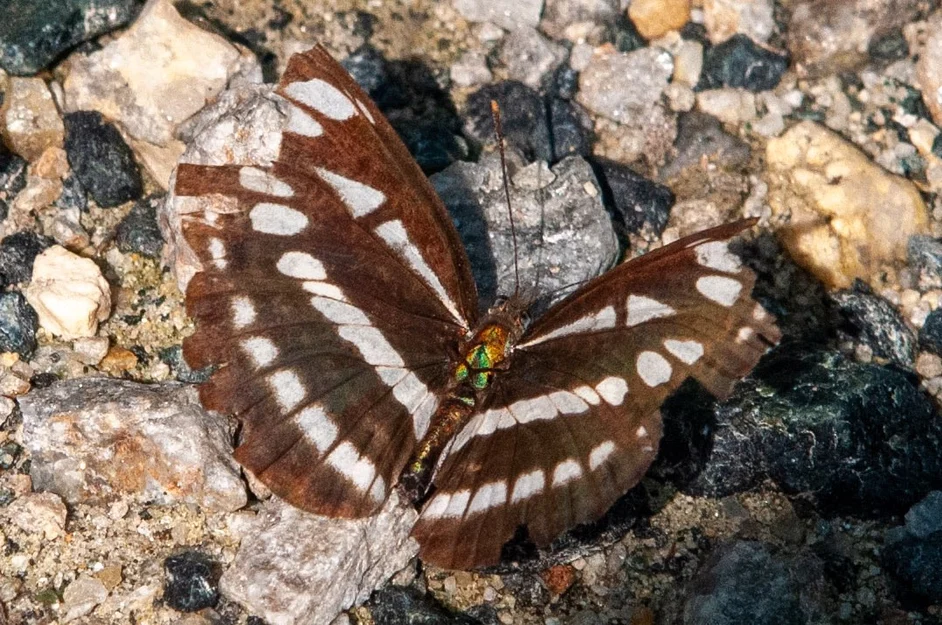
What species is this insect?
Neptis sappho
